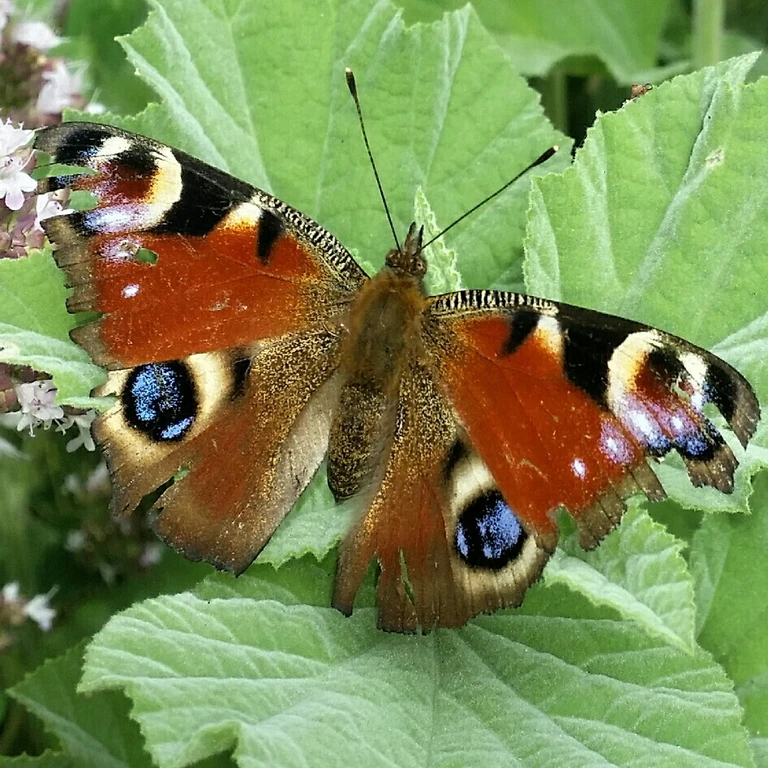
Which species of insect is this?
Aglais io
